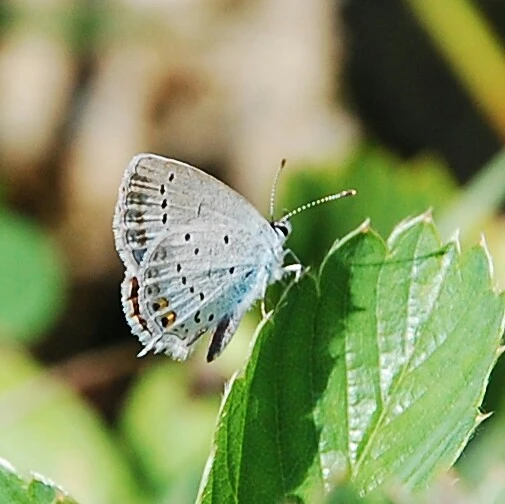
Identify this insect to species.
Cupido argiades (also Elkalyce argiades)
